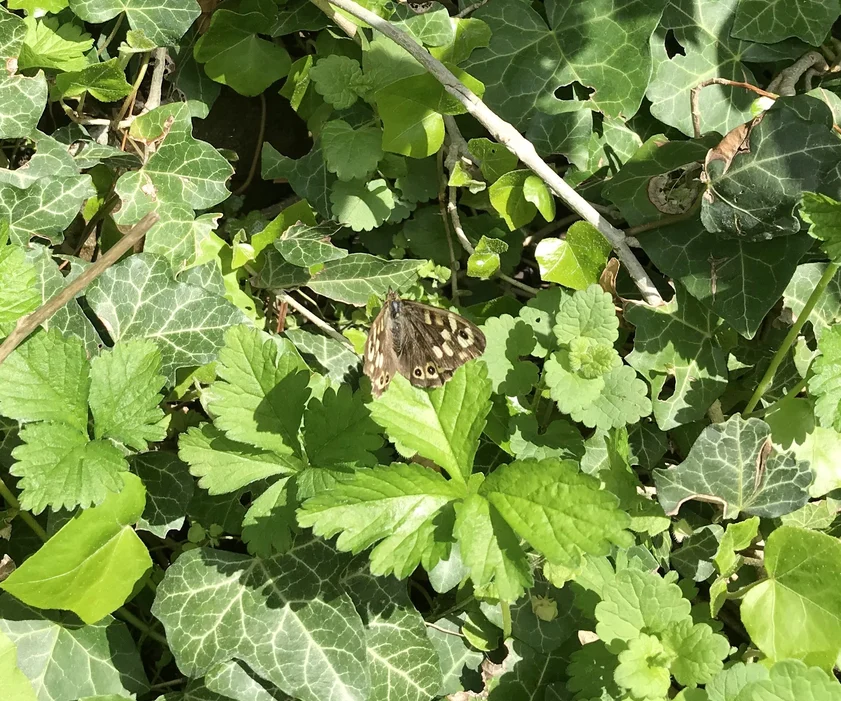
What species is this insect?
Pararge aegeria
